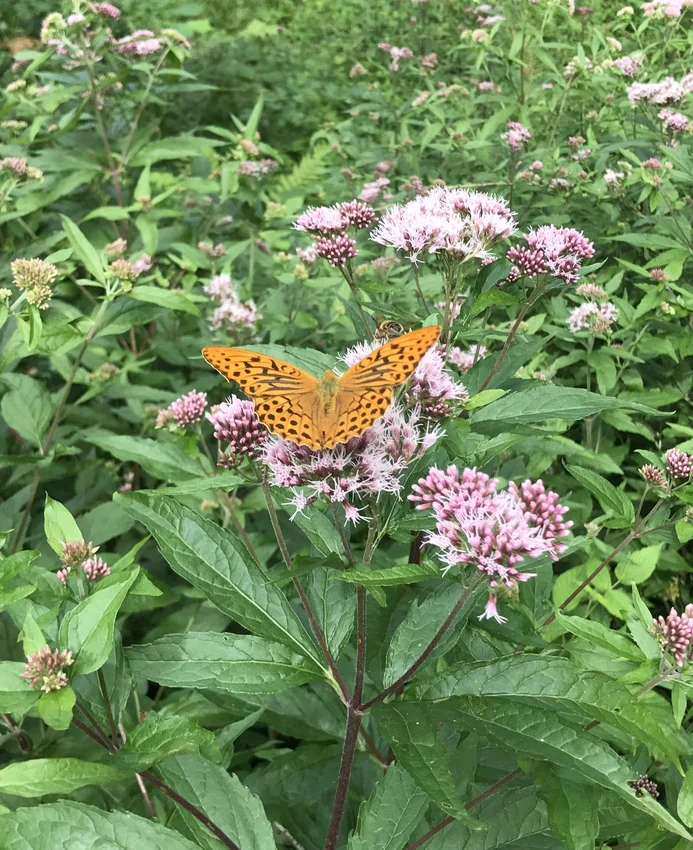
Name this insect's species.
Argynnis paphia
